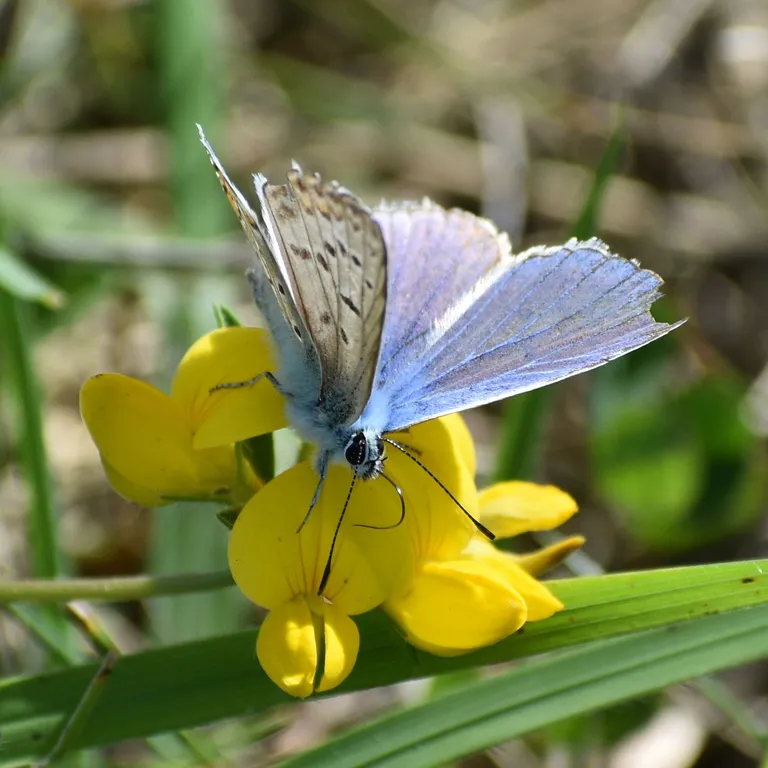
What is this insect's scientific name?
Polyommatus icarus
